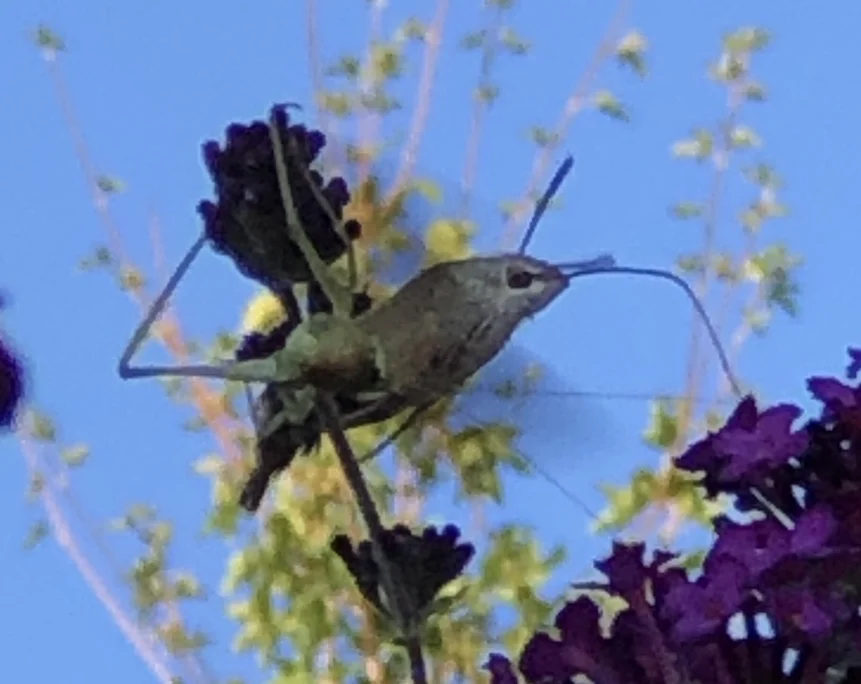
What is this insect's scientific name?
Macroglossum stellatarum
